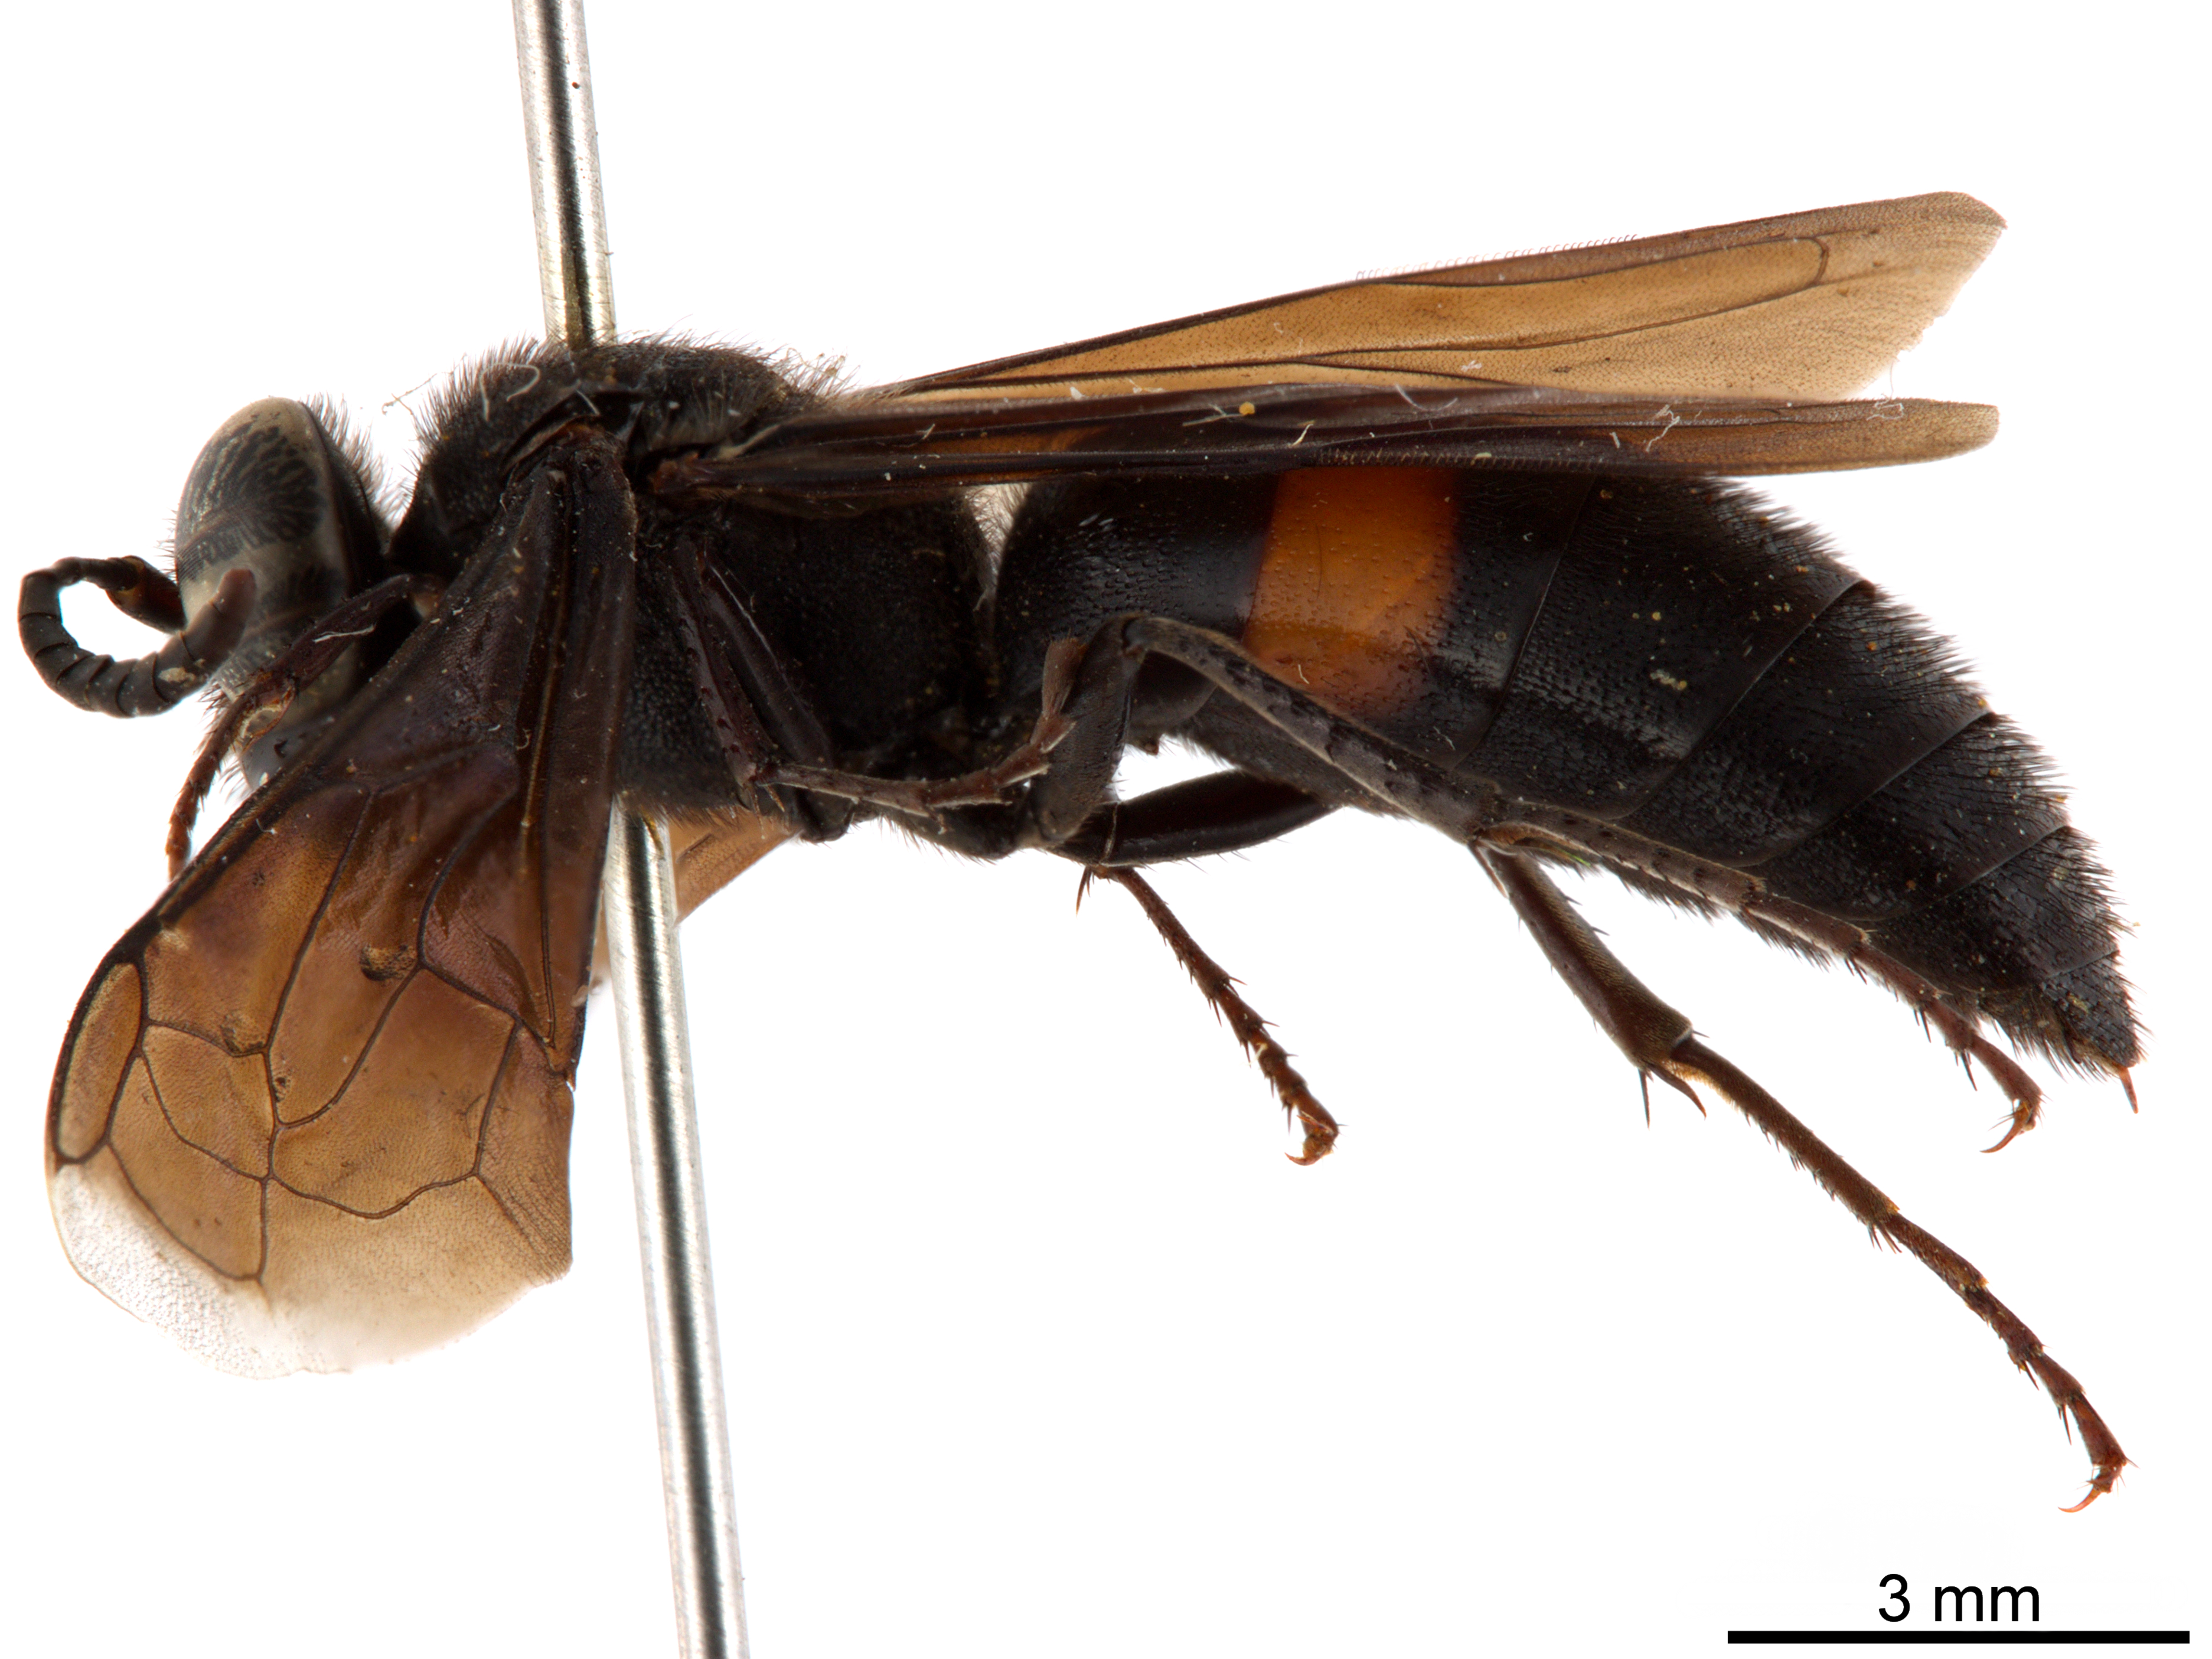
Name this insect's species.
Stizoides renicinctus
